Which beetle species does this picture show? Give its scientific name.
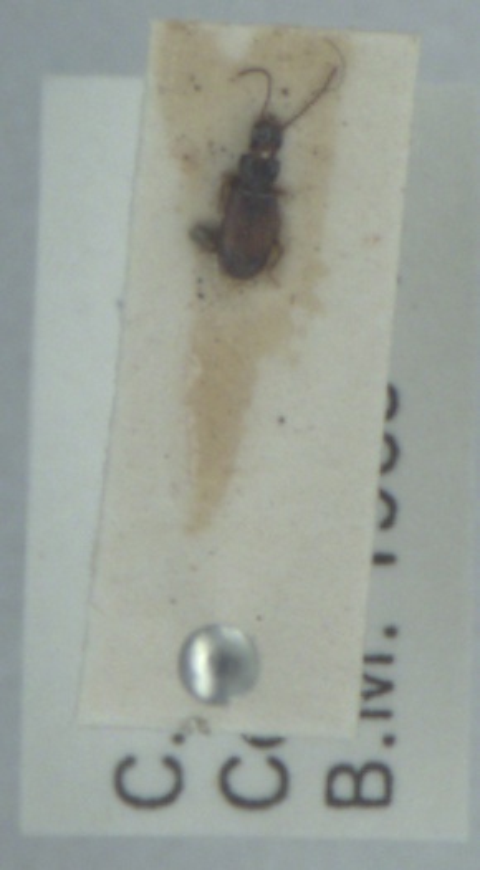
Perileptus areolatus
